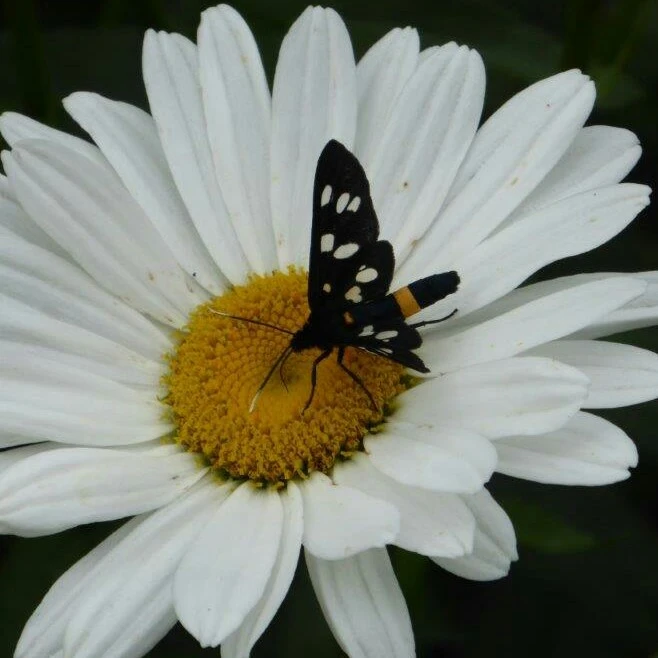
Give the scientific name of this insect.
Amata phegea
